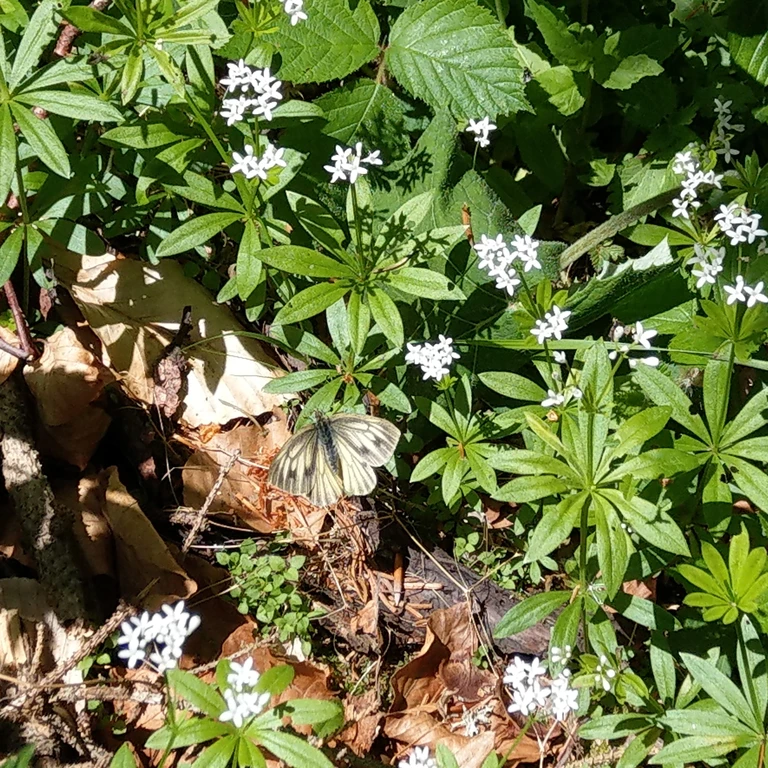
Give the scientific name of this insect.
Pieris bryoniae
